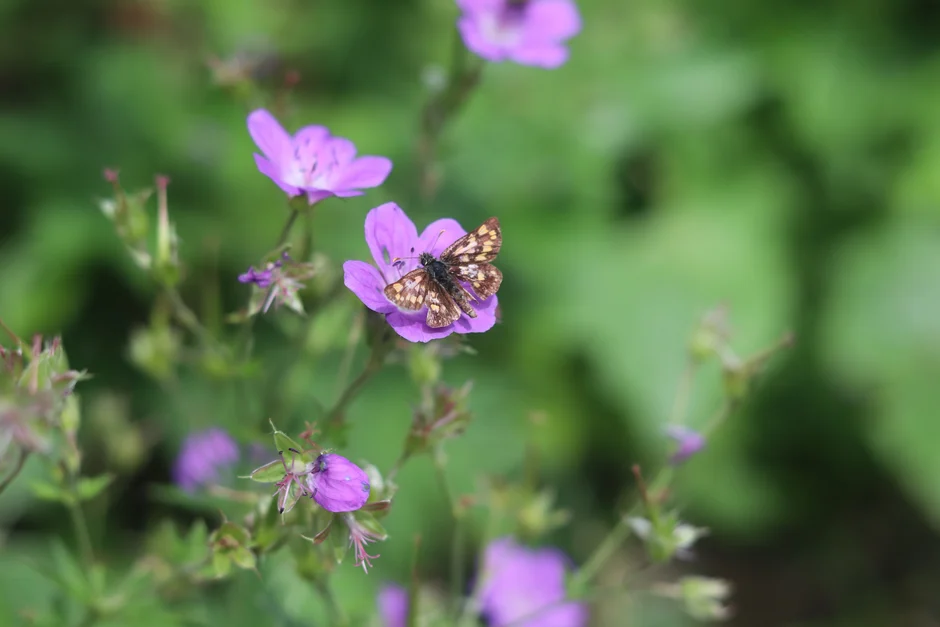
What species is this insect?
Carterocephalus palaemon
